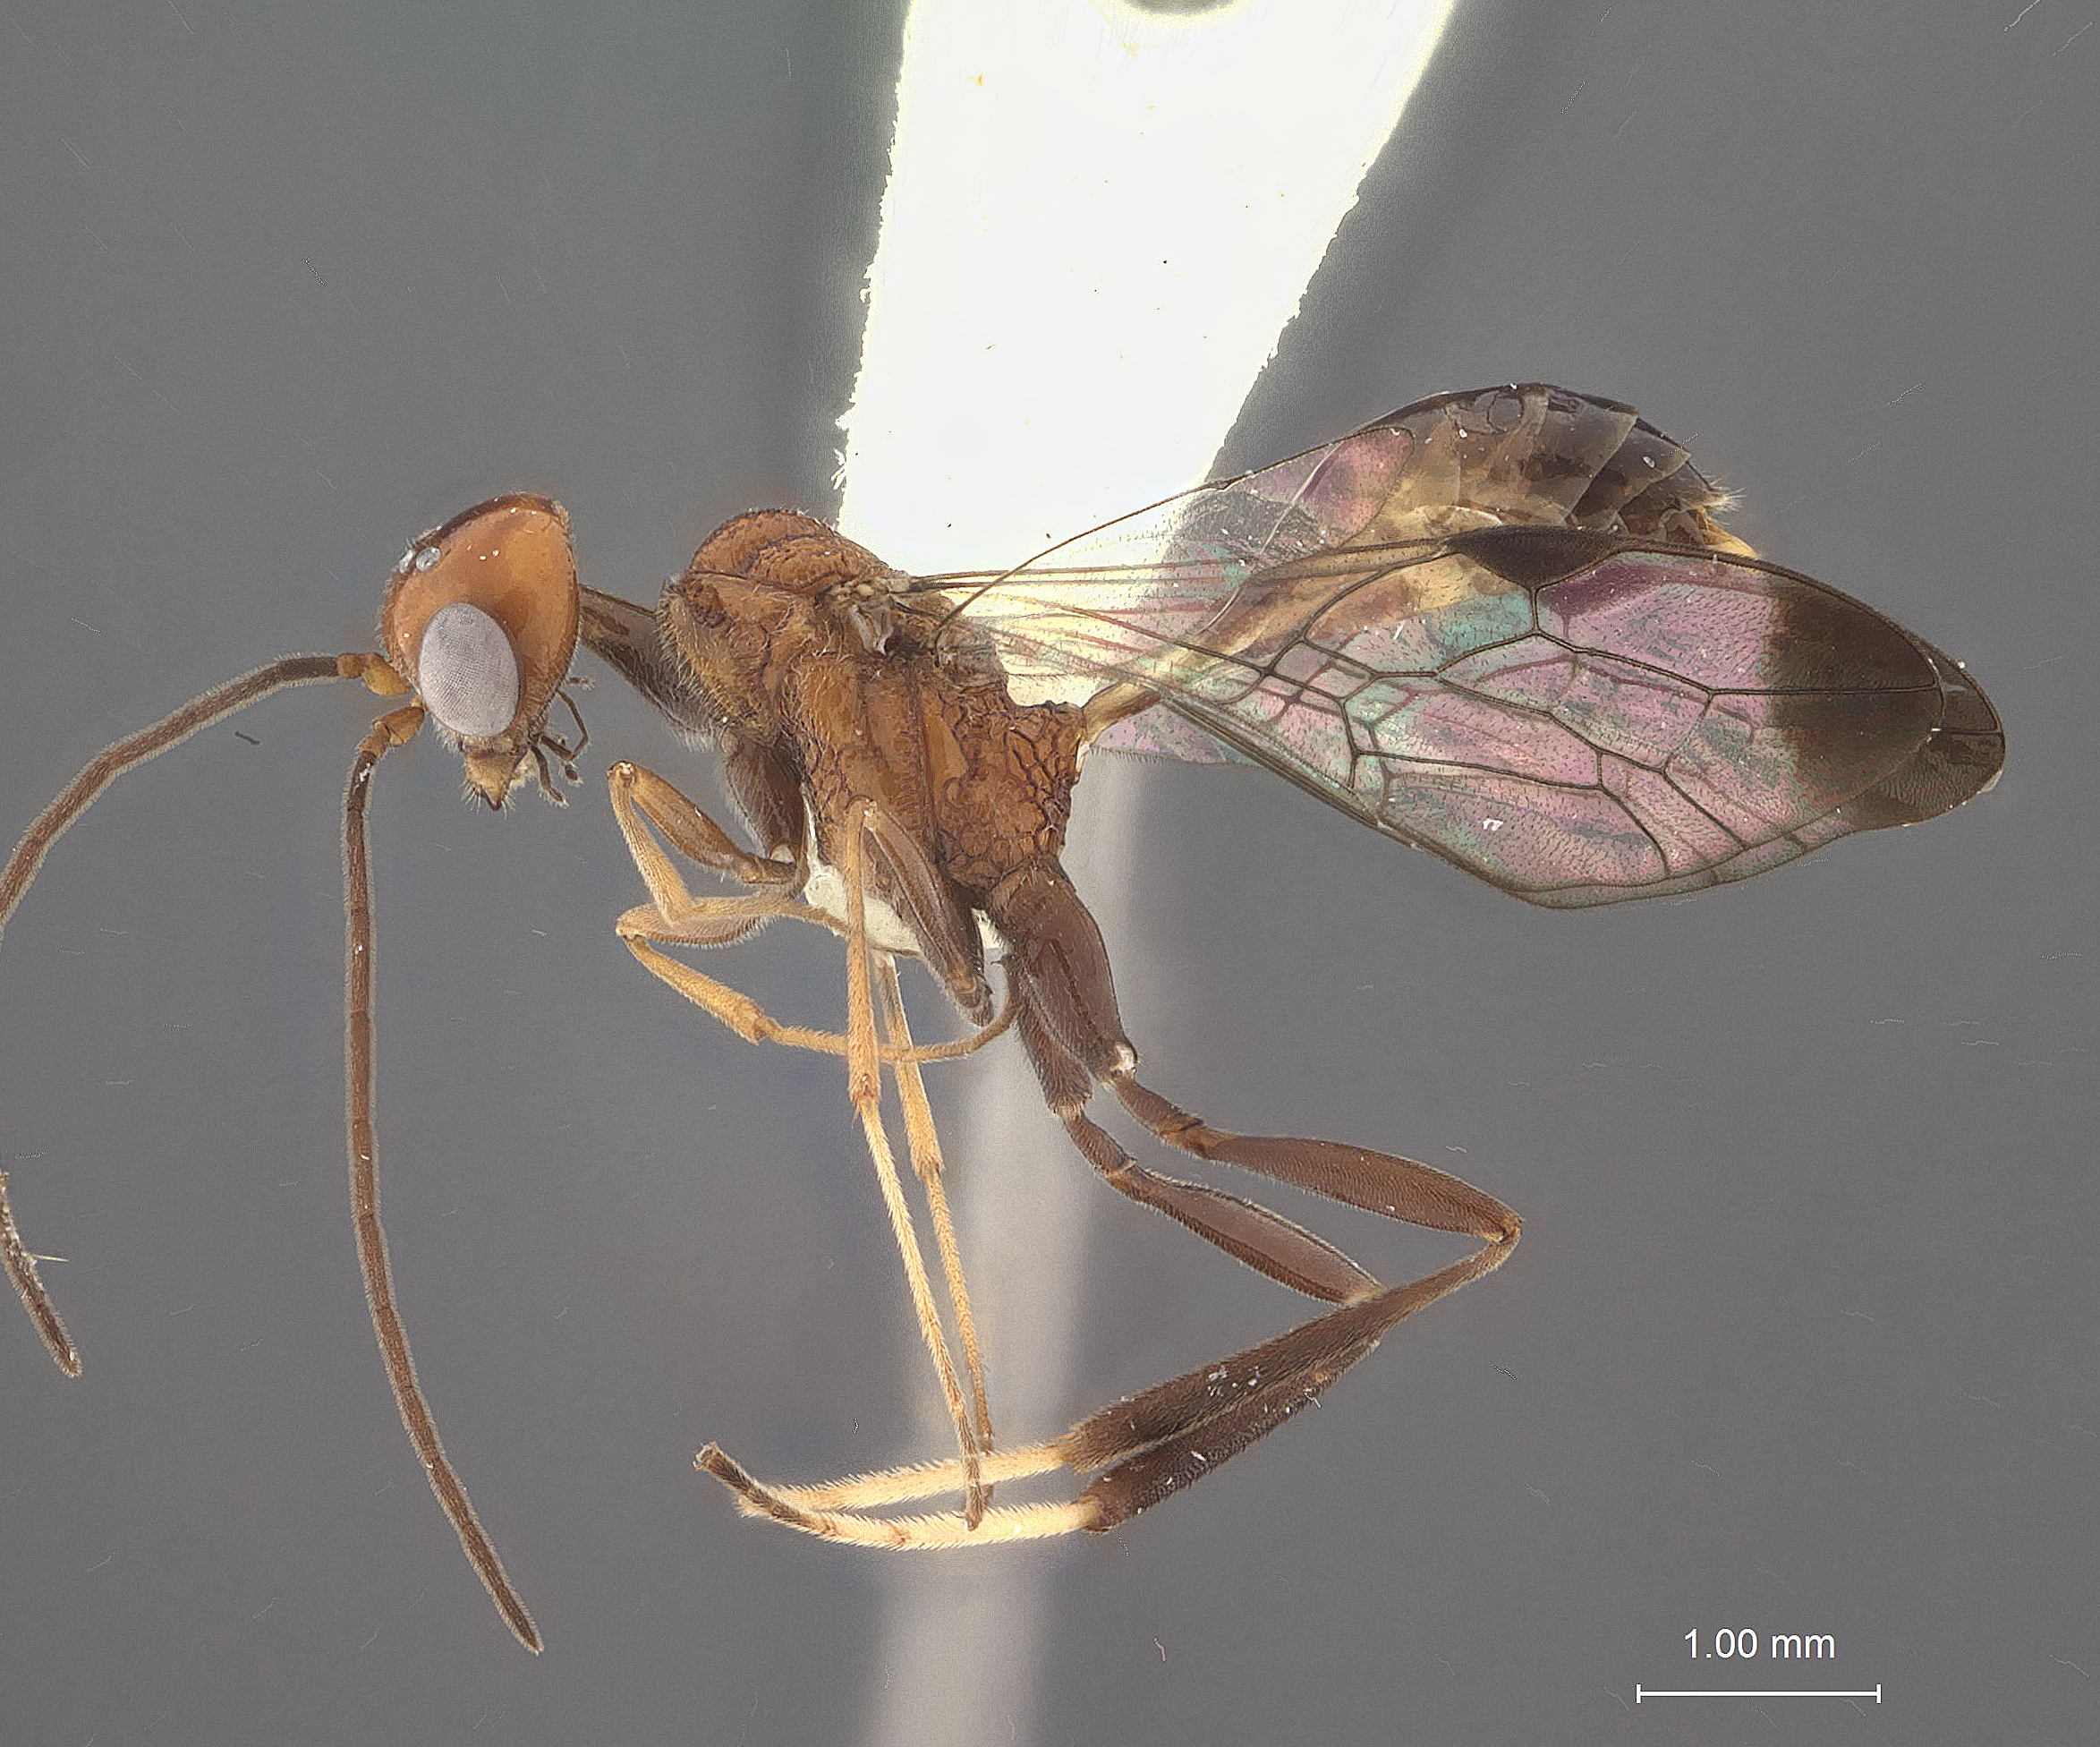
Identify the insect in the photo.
Aulacus heredia
